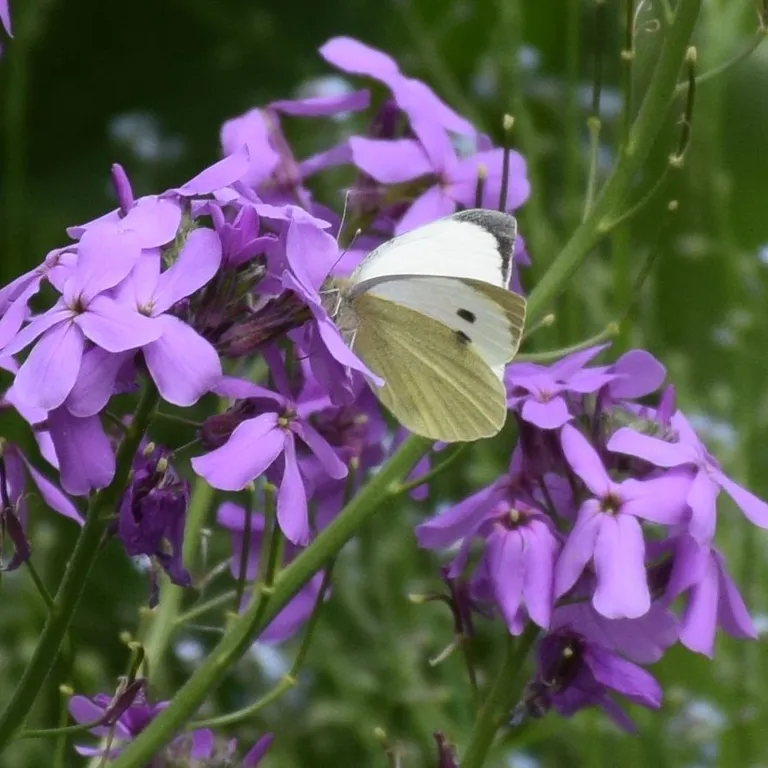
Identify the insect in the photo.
Pieris brassicae
